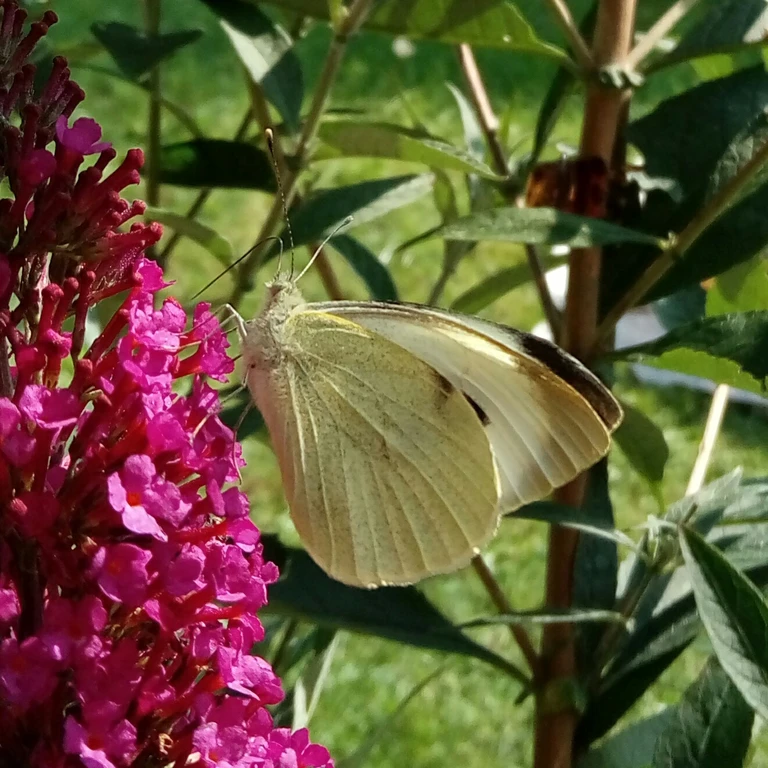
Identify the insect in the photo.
Pieris brassicae
